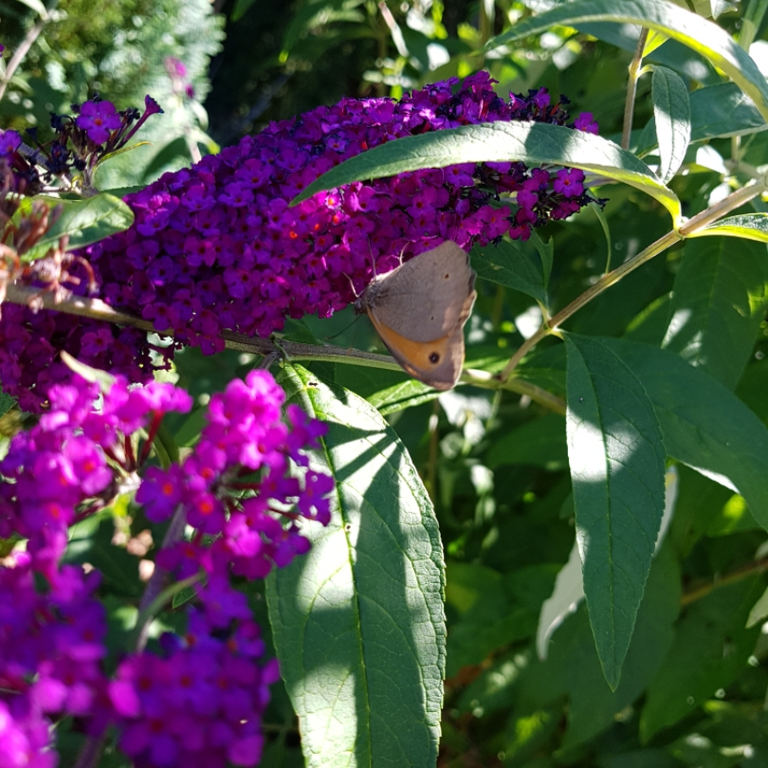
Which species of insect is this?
Maniola jurtina
